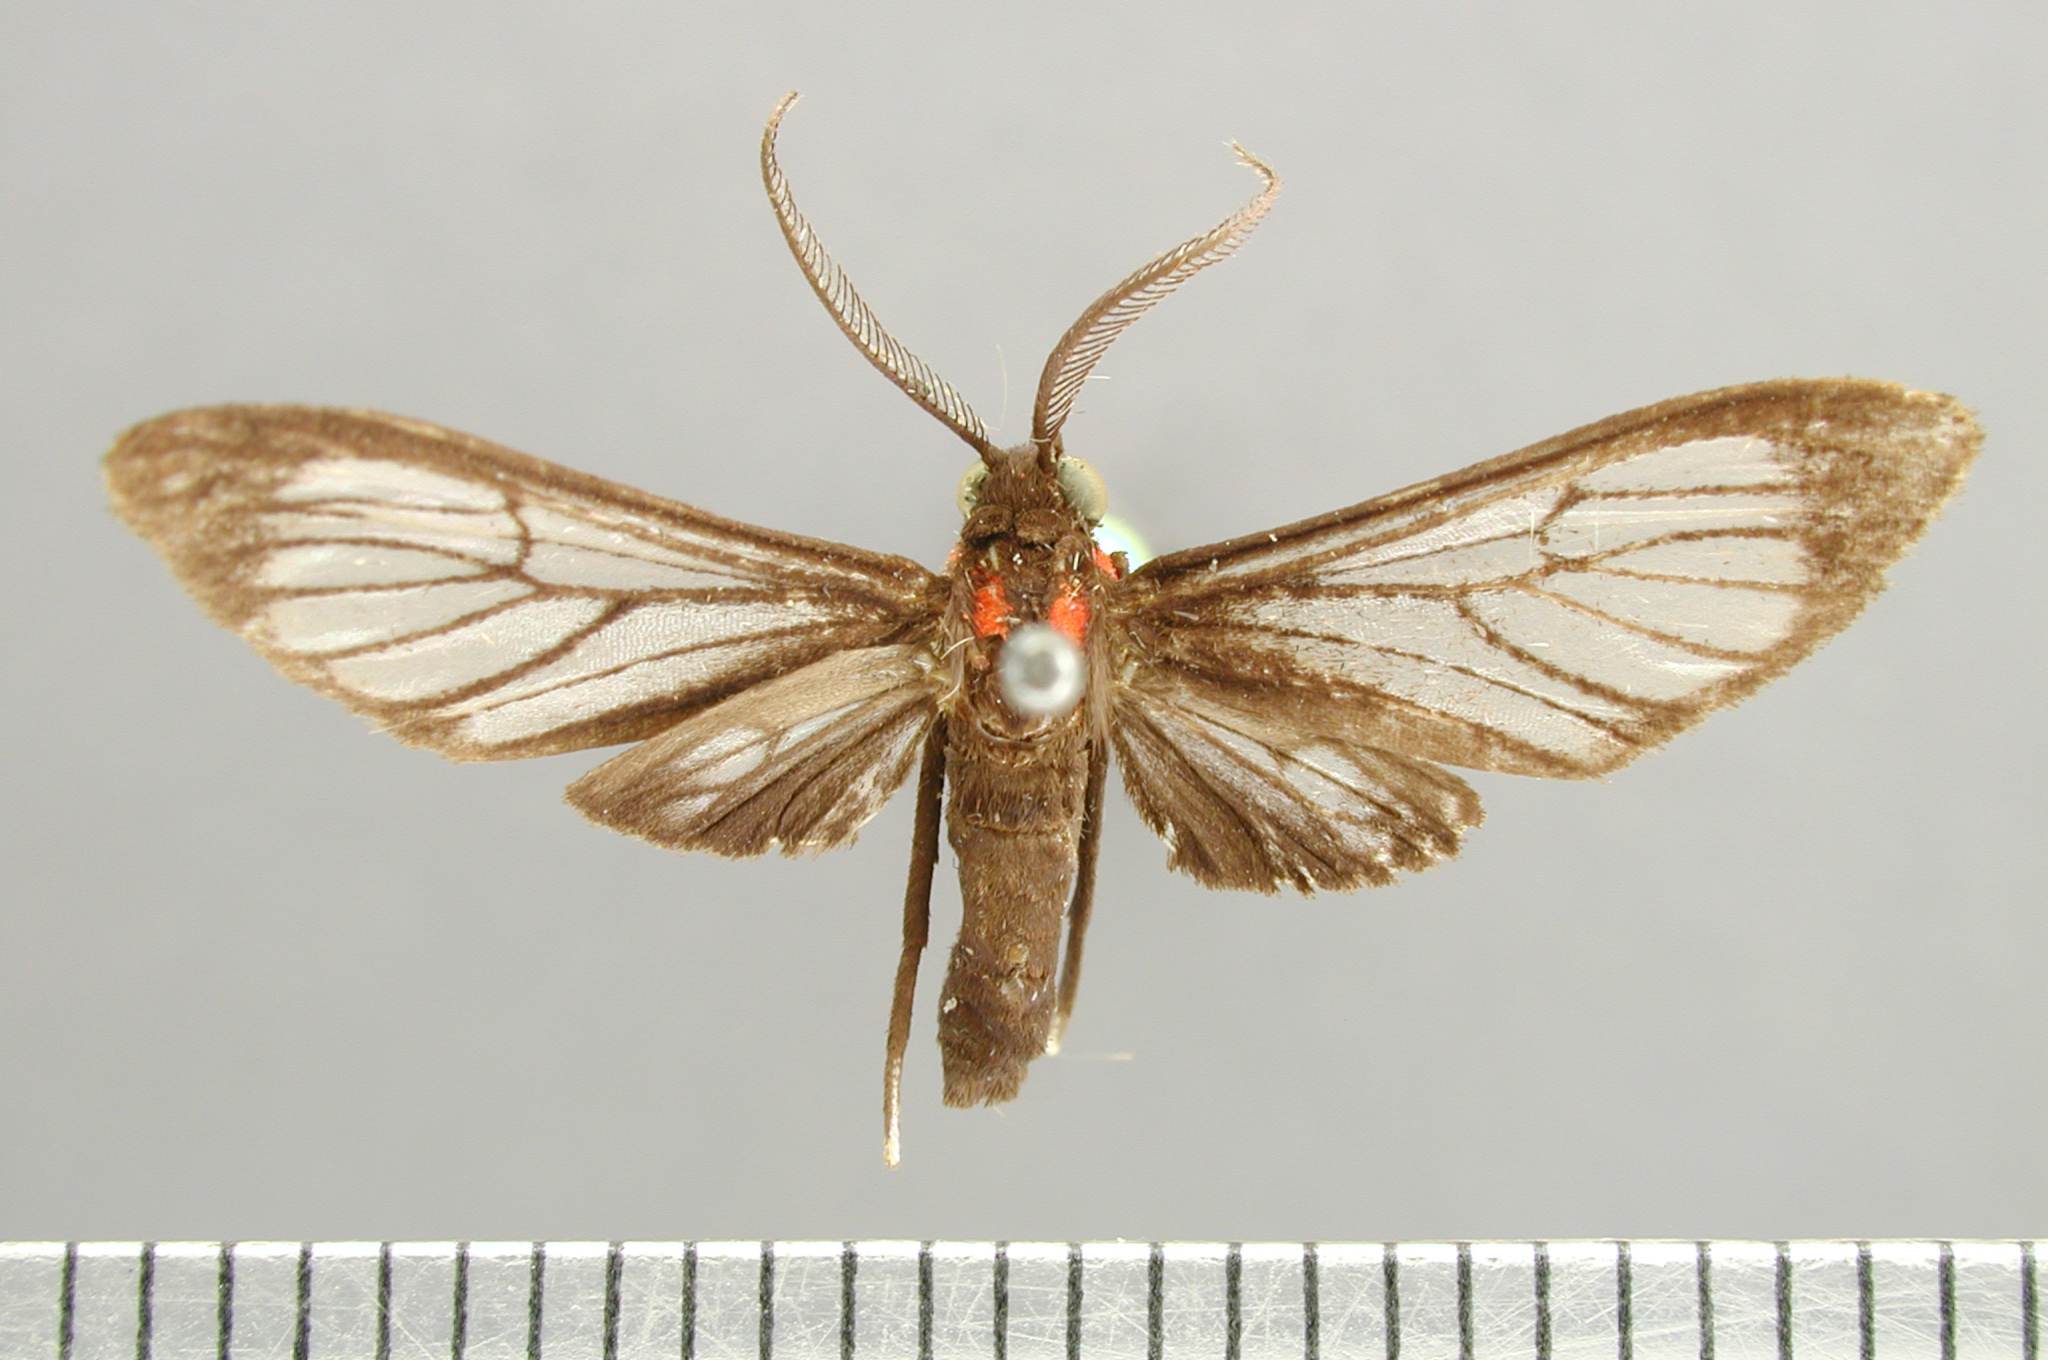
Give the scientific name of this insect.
Psilopleura dolens
